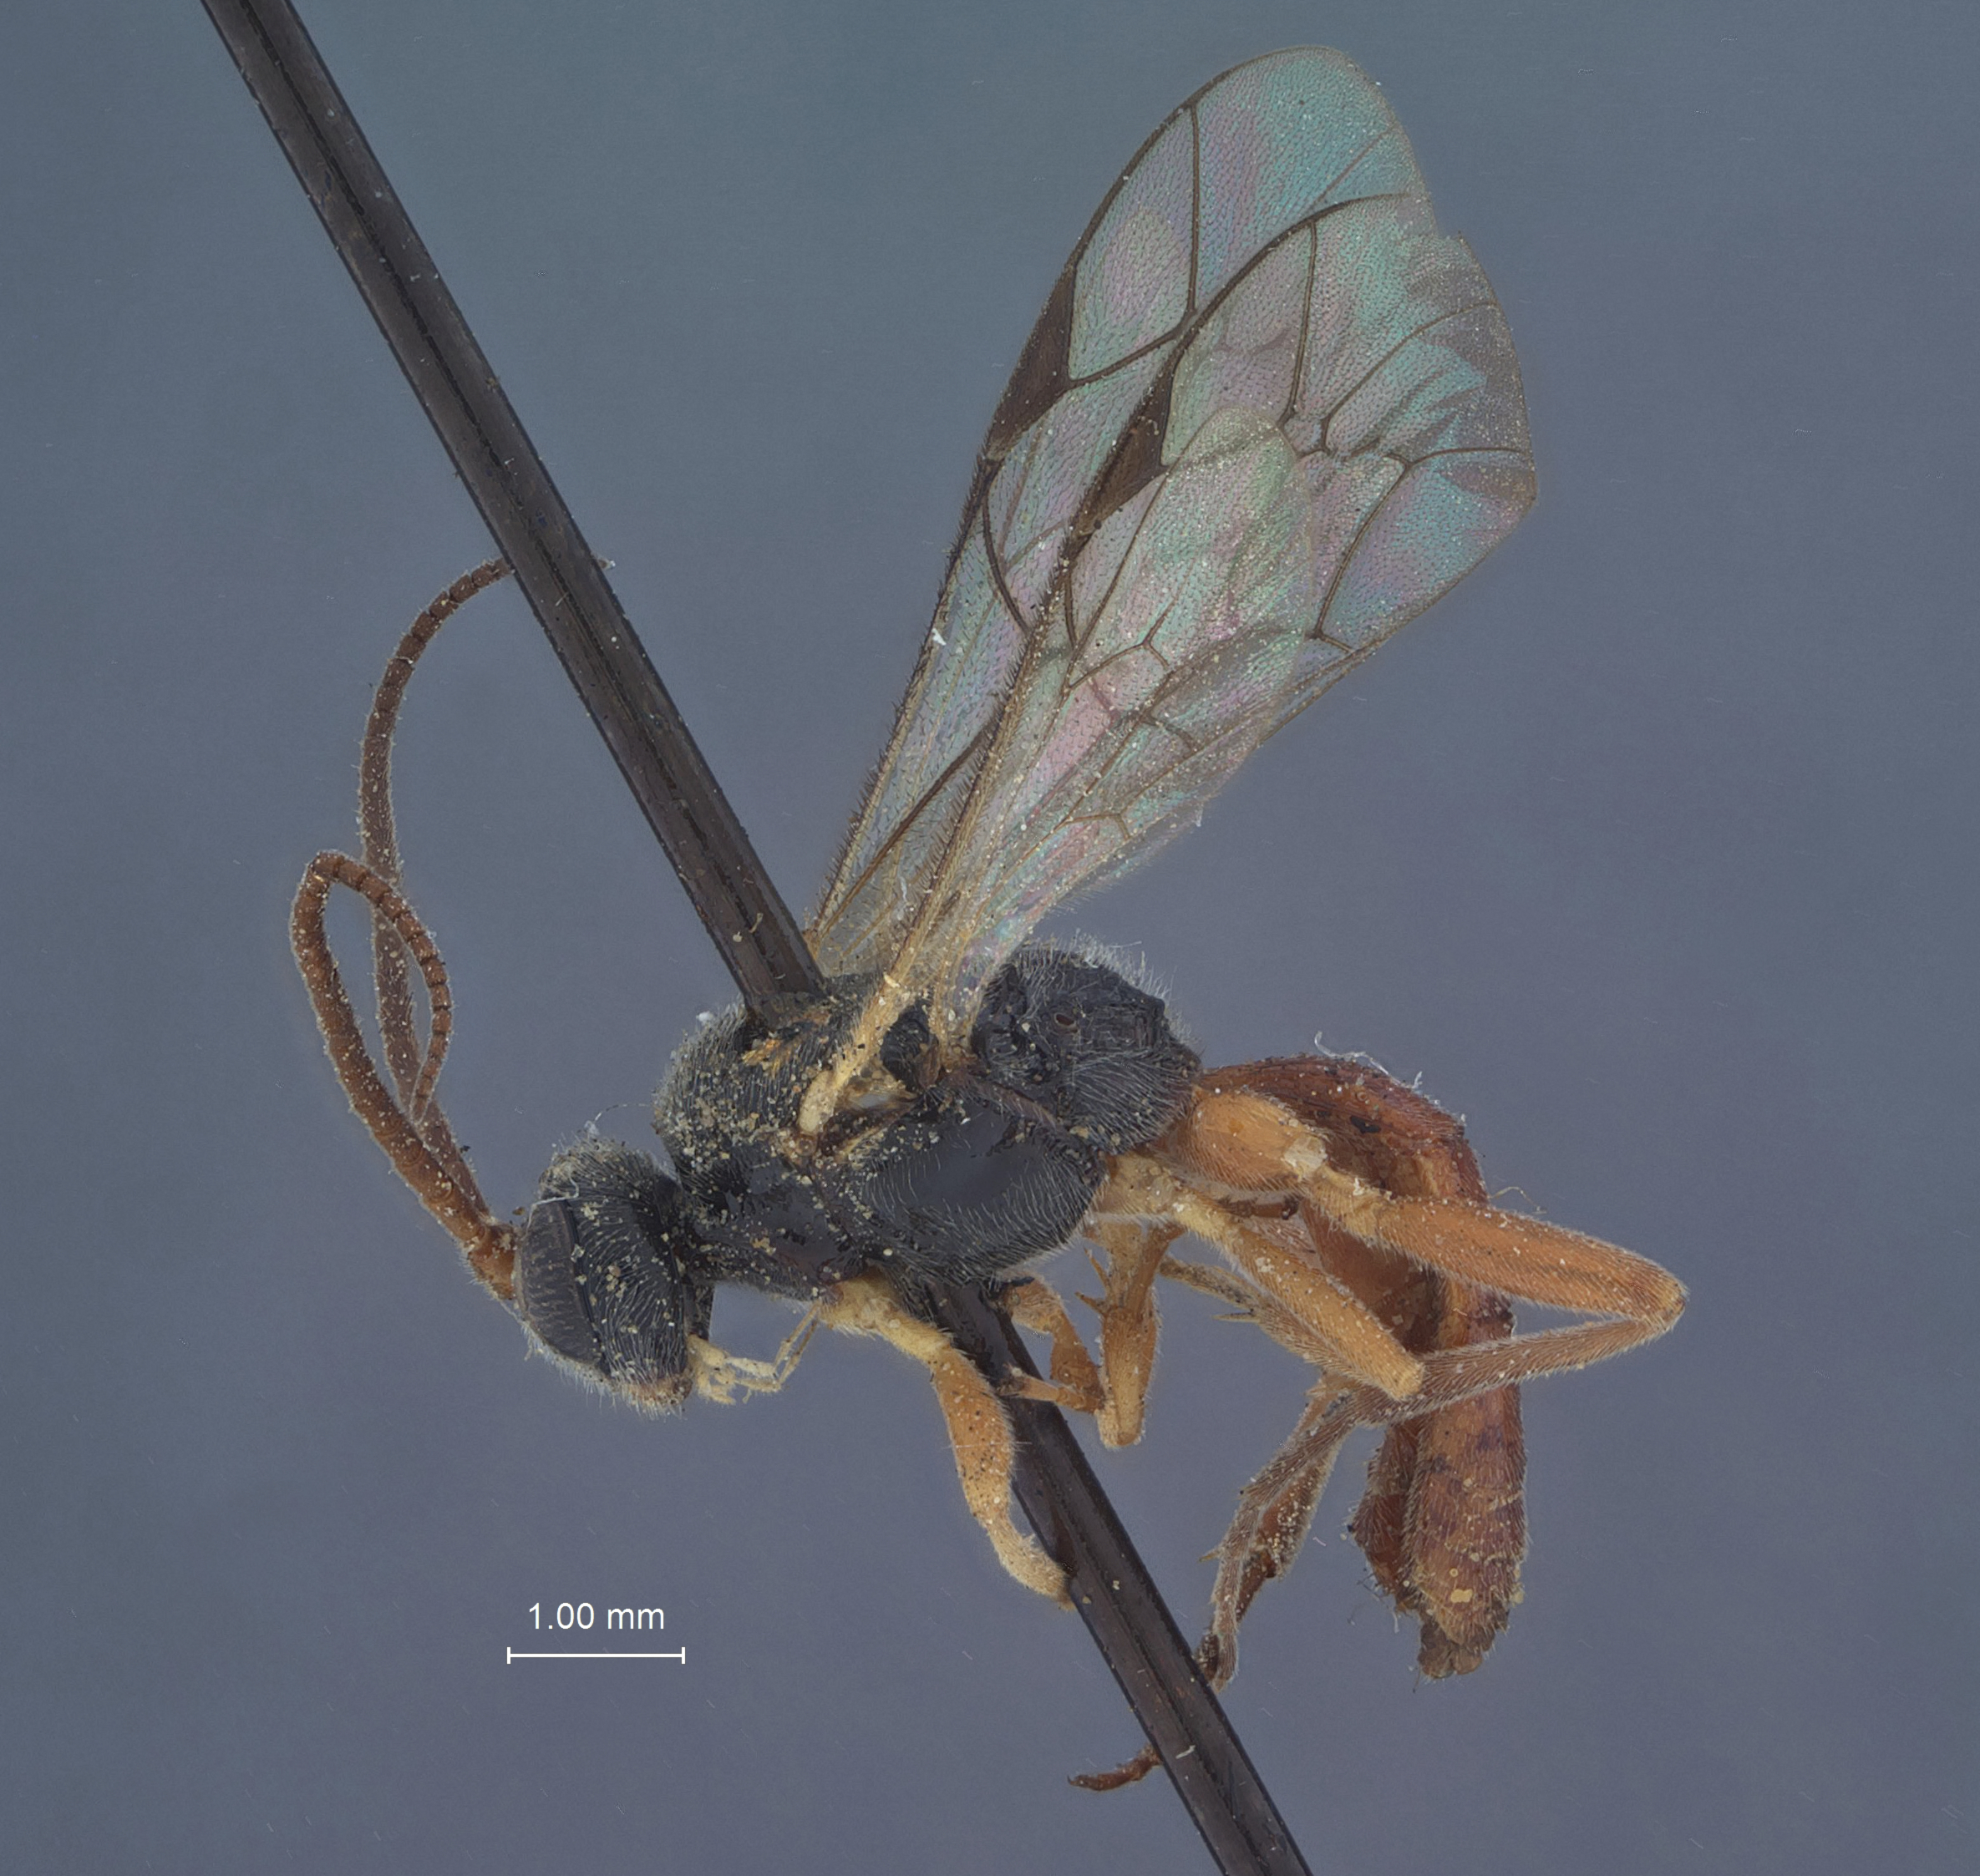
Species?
Phygadeuon patulus
